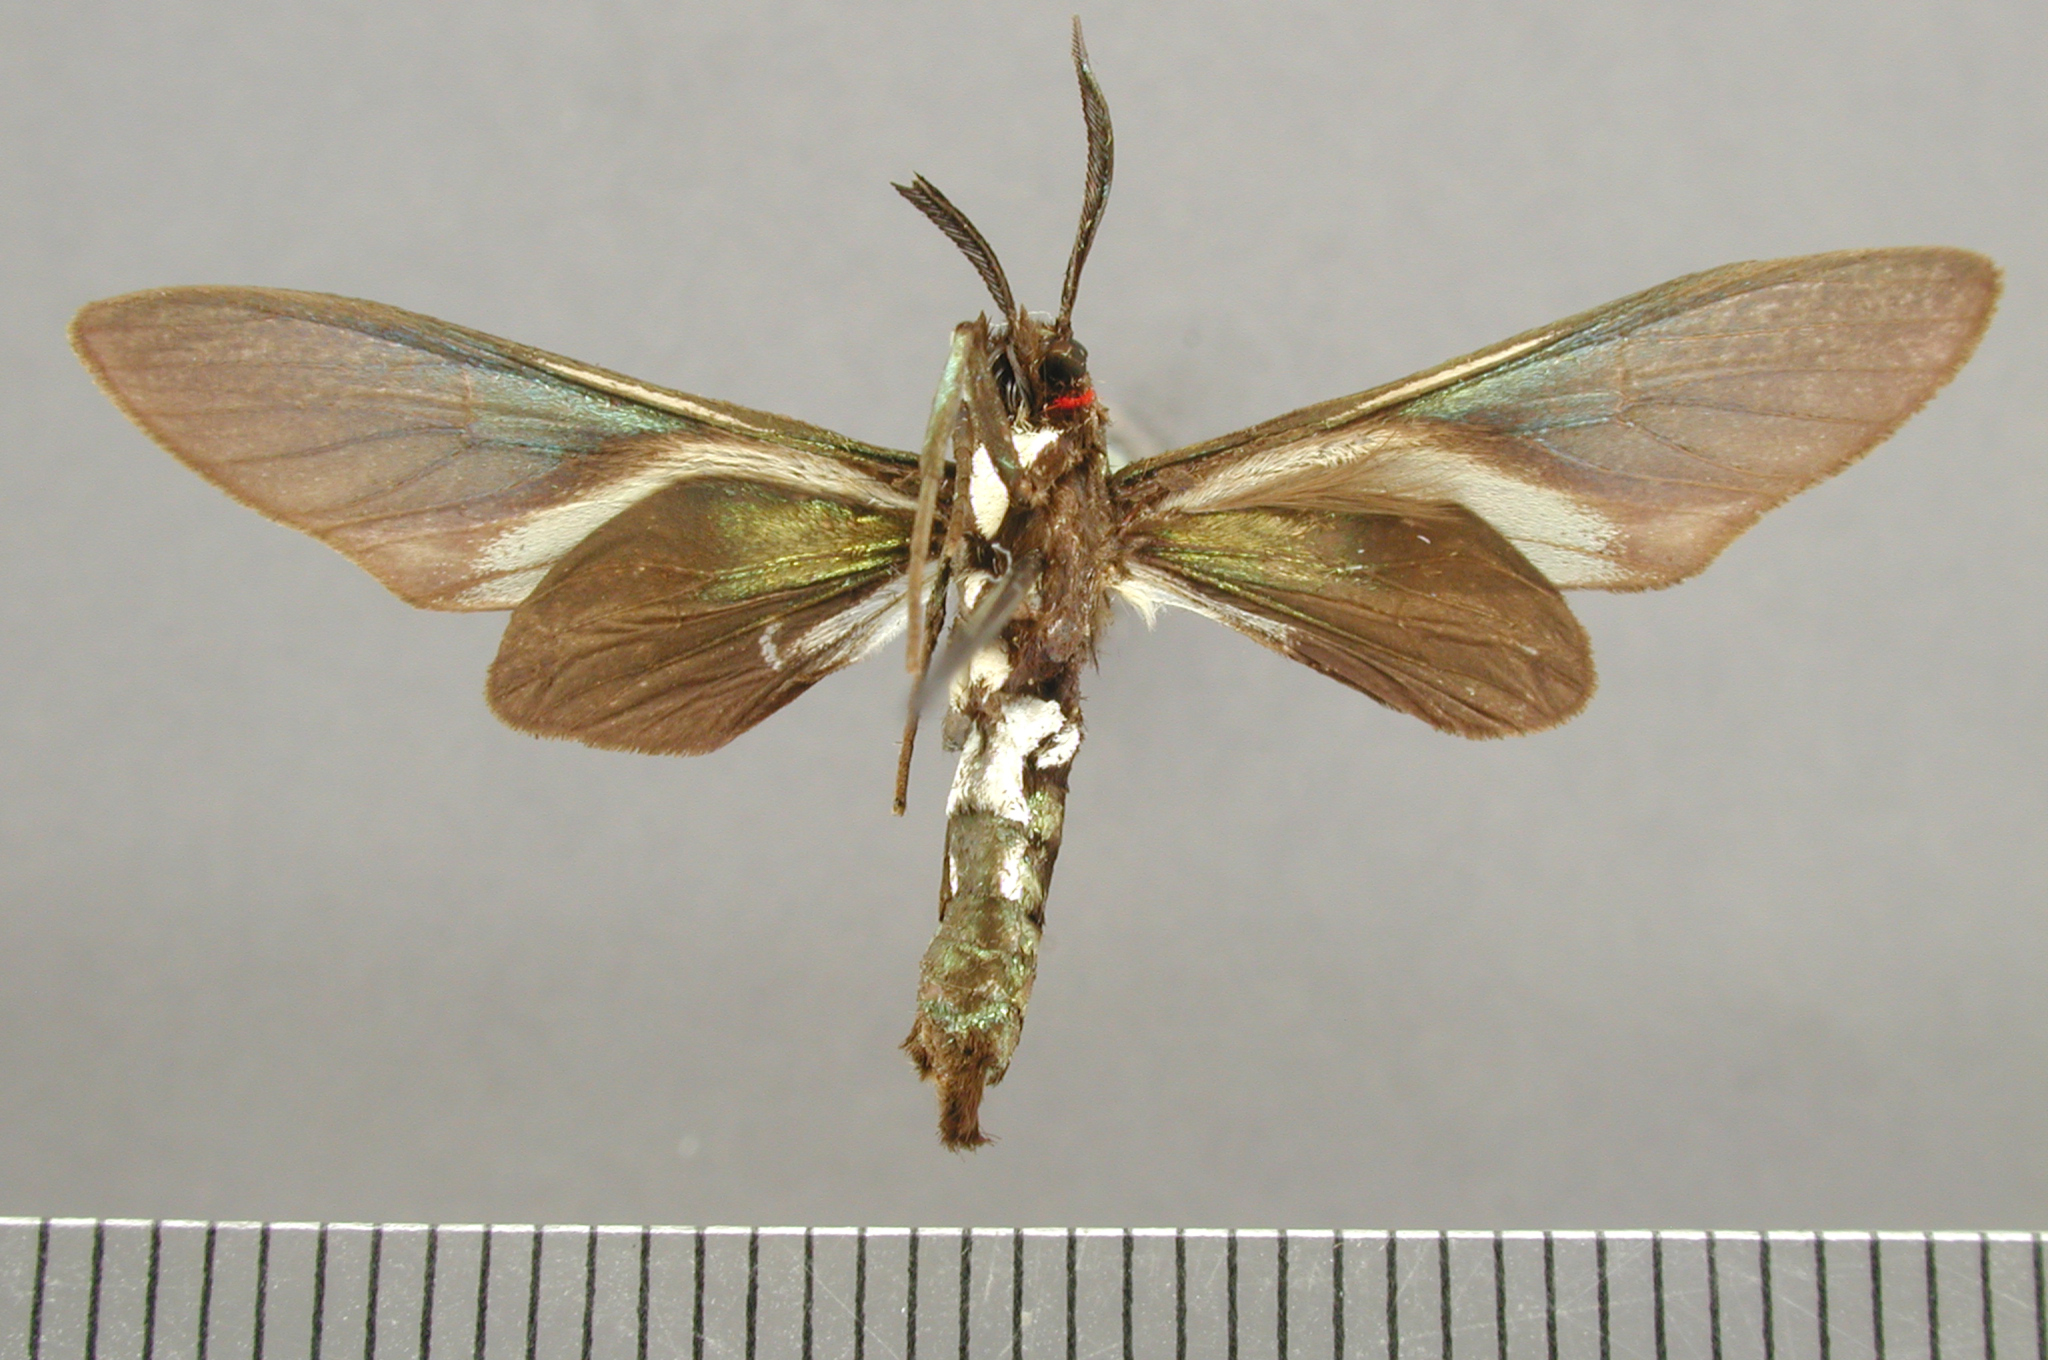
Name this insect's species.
Eriphioides fastidiosa
